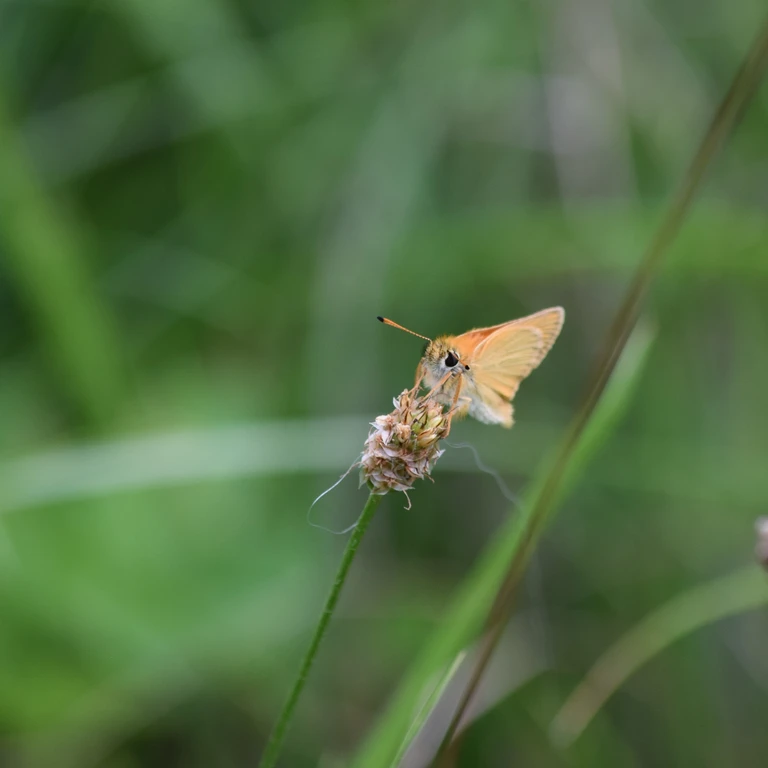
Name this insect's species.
Thymelicus lineola
